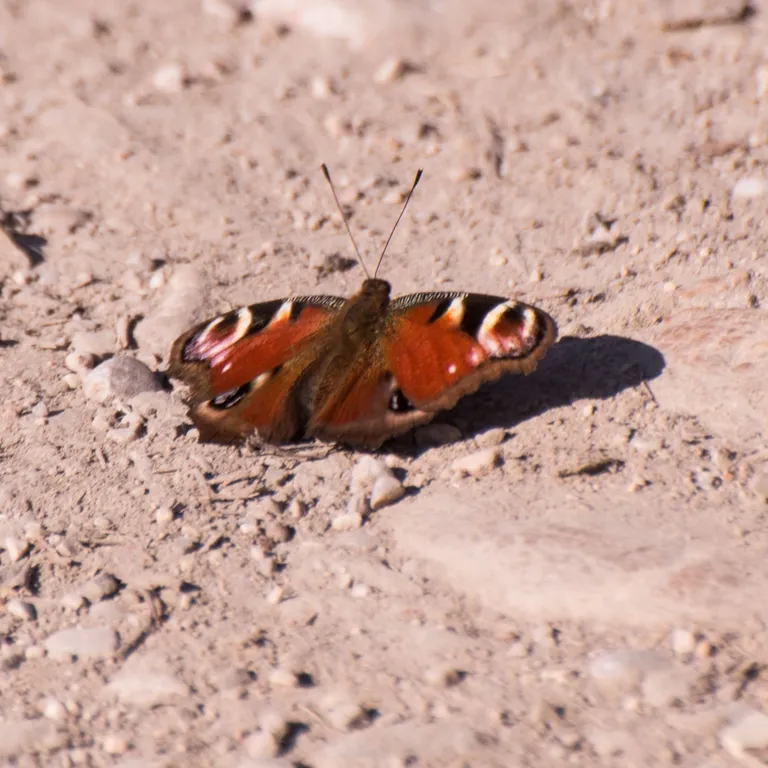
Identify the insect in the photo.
Aglais io
